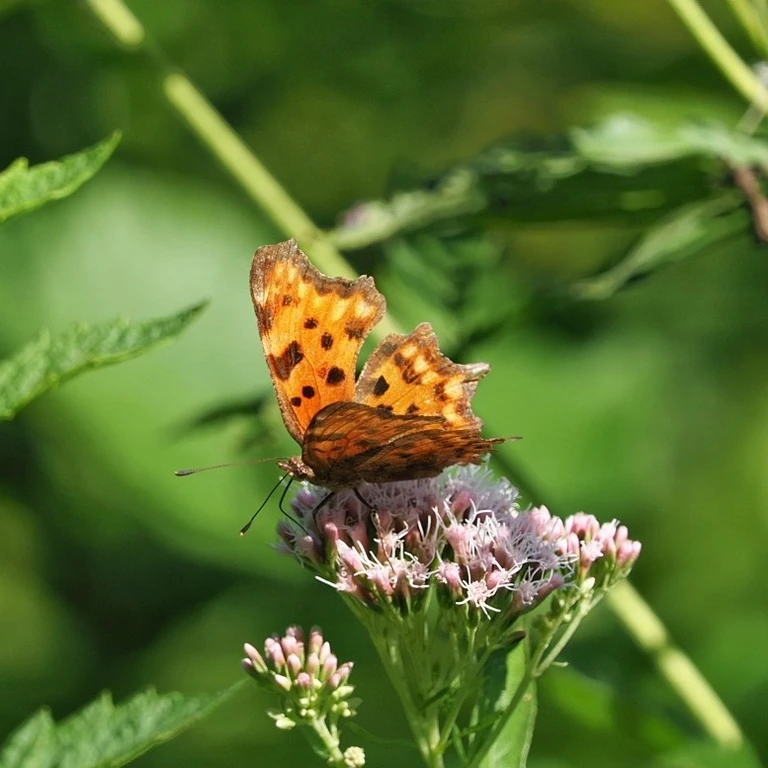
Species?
Polygonia c-album
